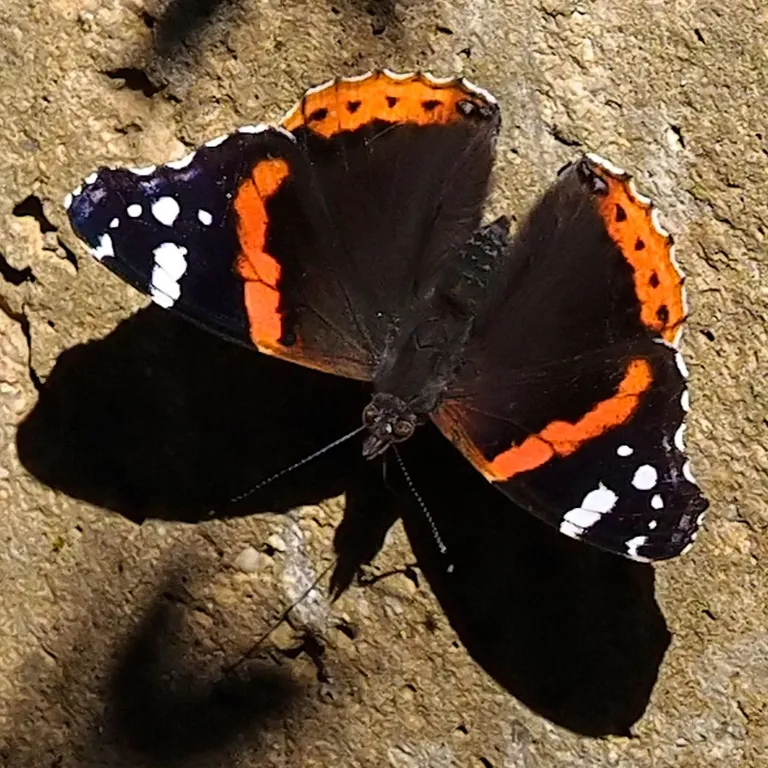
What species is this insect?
Vanessa atalanta
